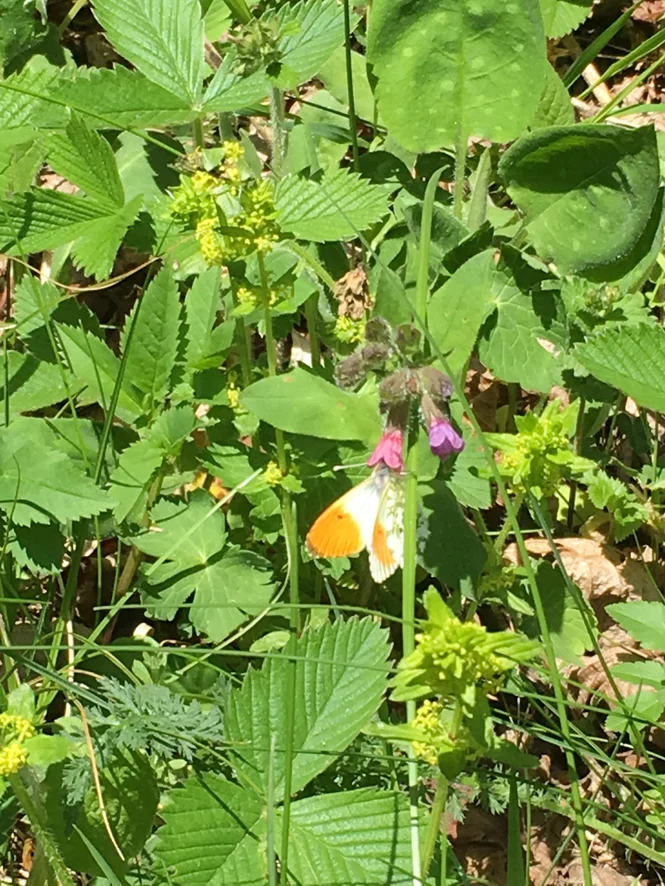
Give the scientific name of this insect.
Anthocharis cardamines
